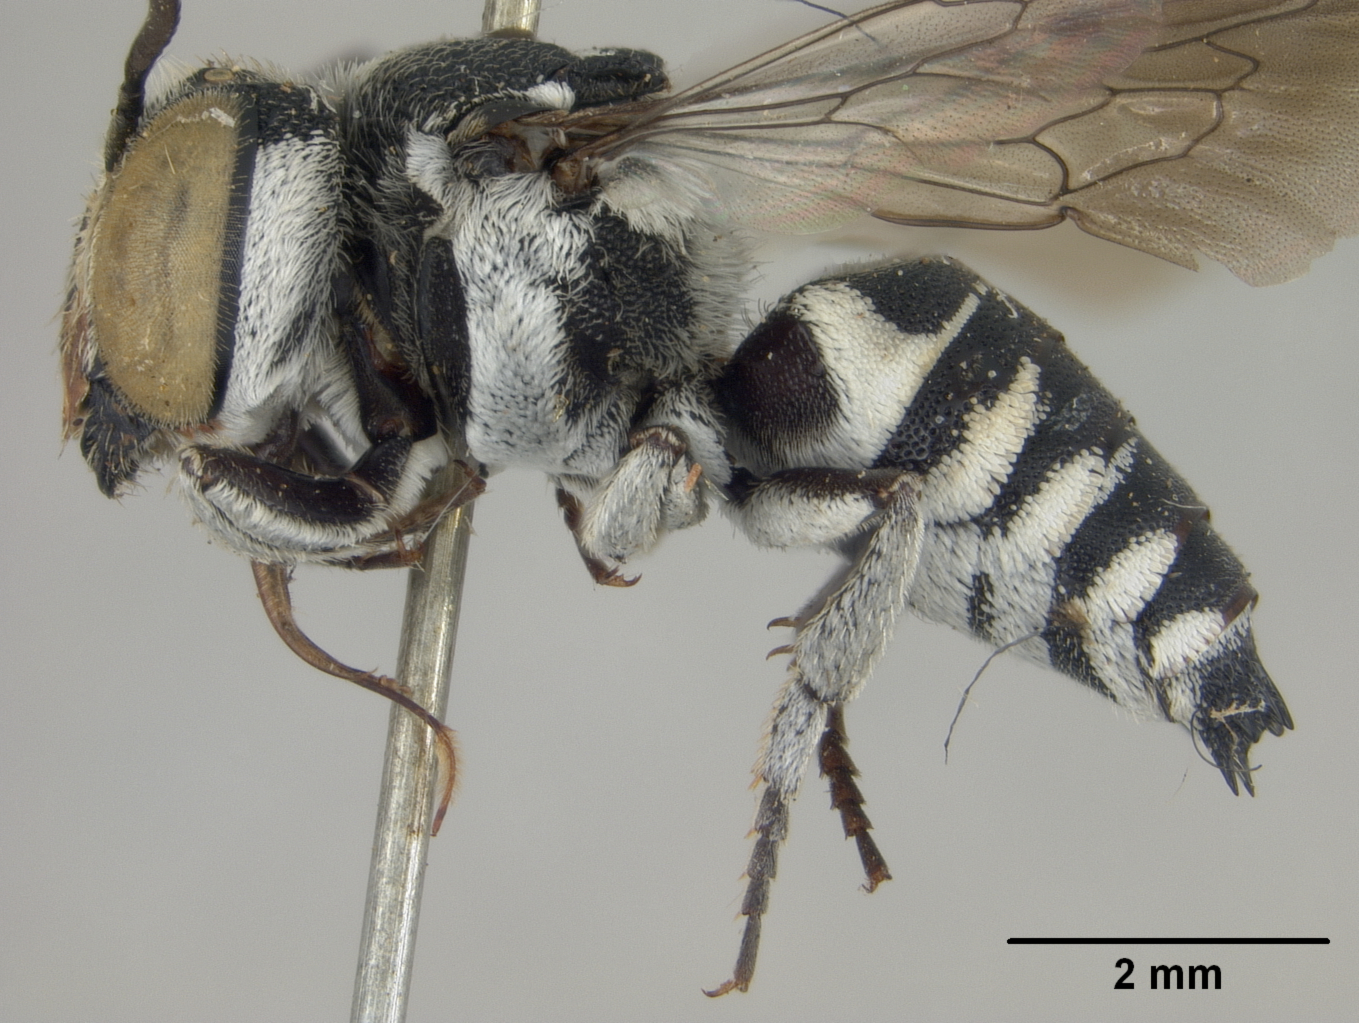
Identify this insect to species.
Coelioxys luzonicus
